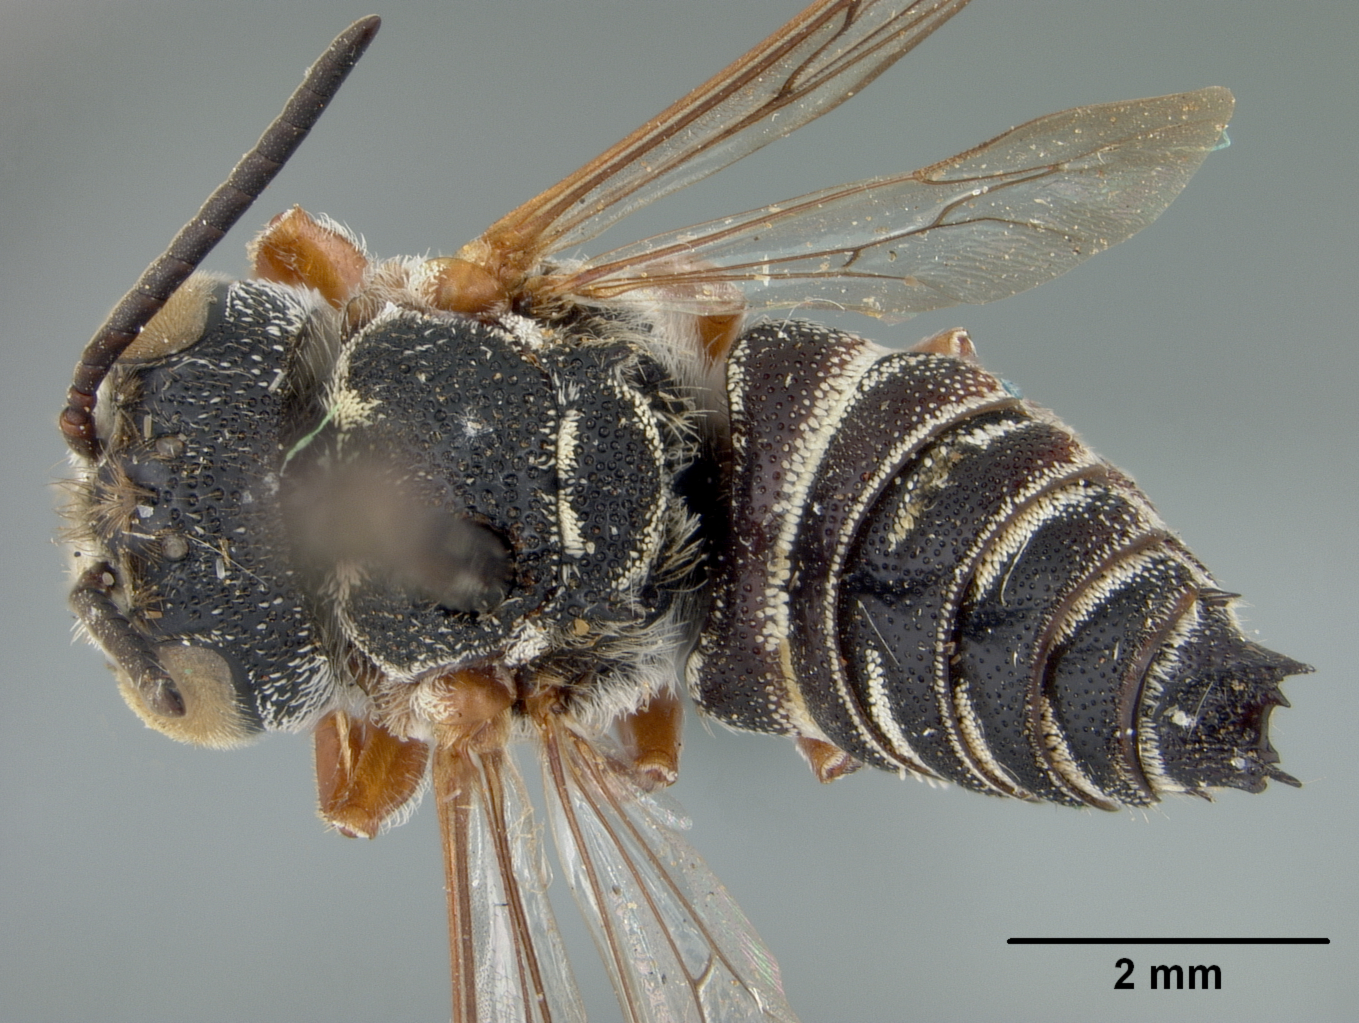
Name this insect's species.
Coelioxys texana
